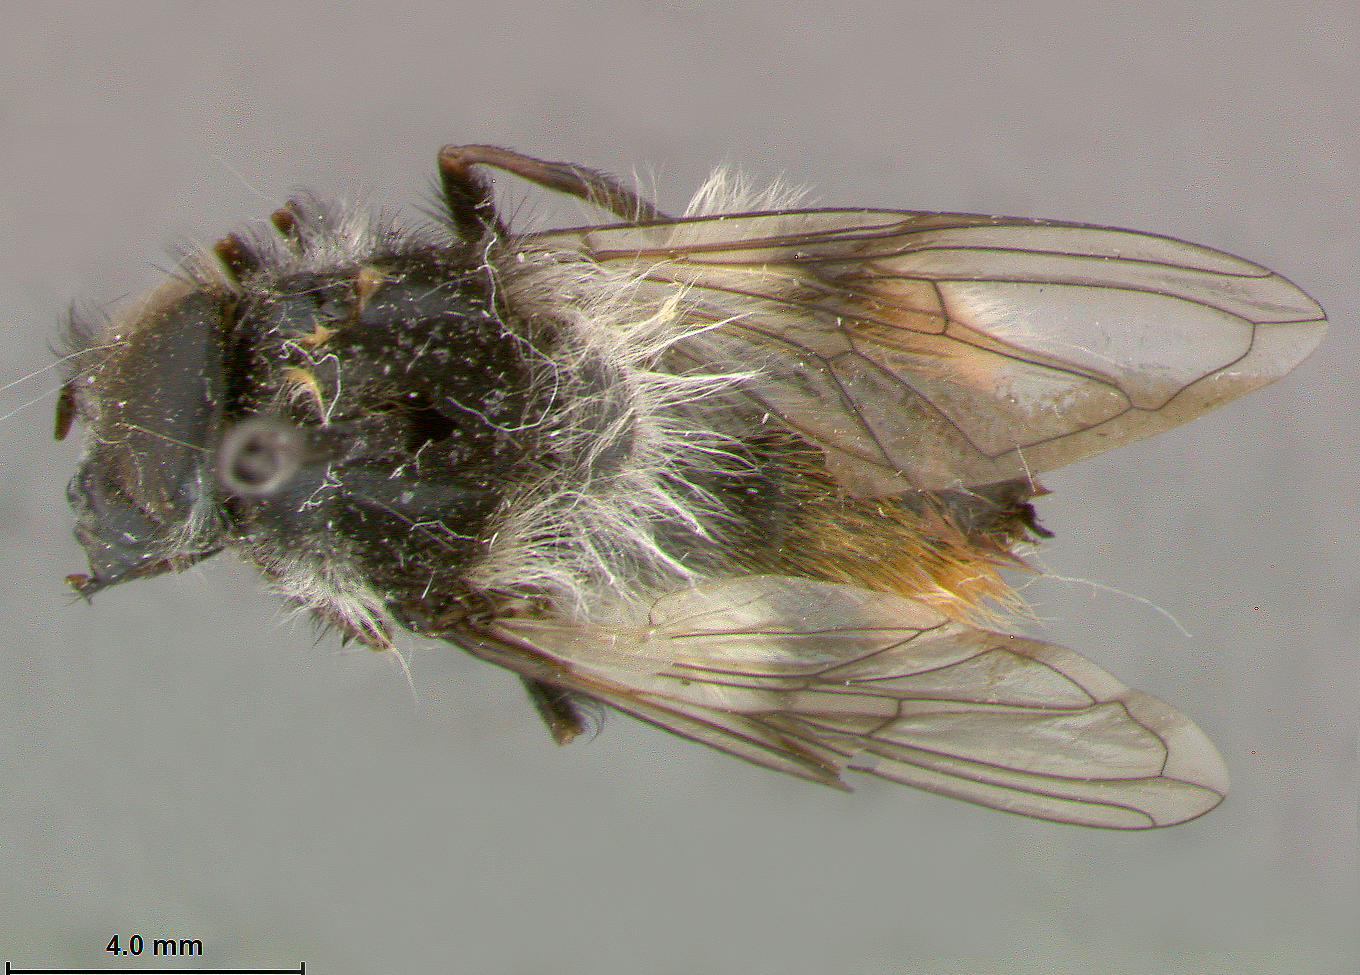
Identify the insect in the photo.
Cheilosia neversicolor
